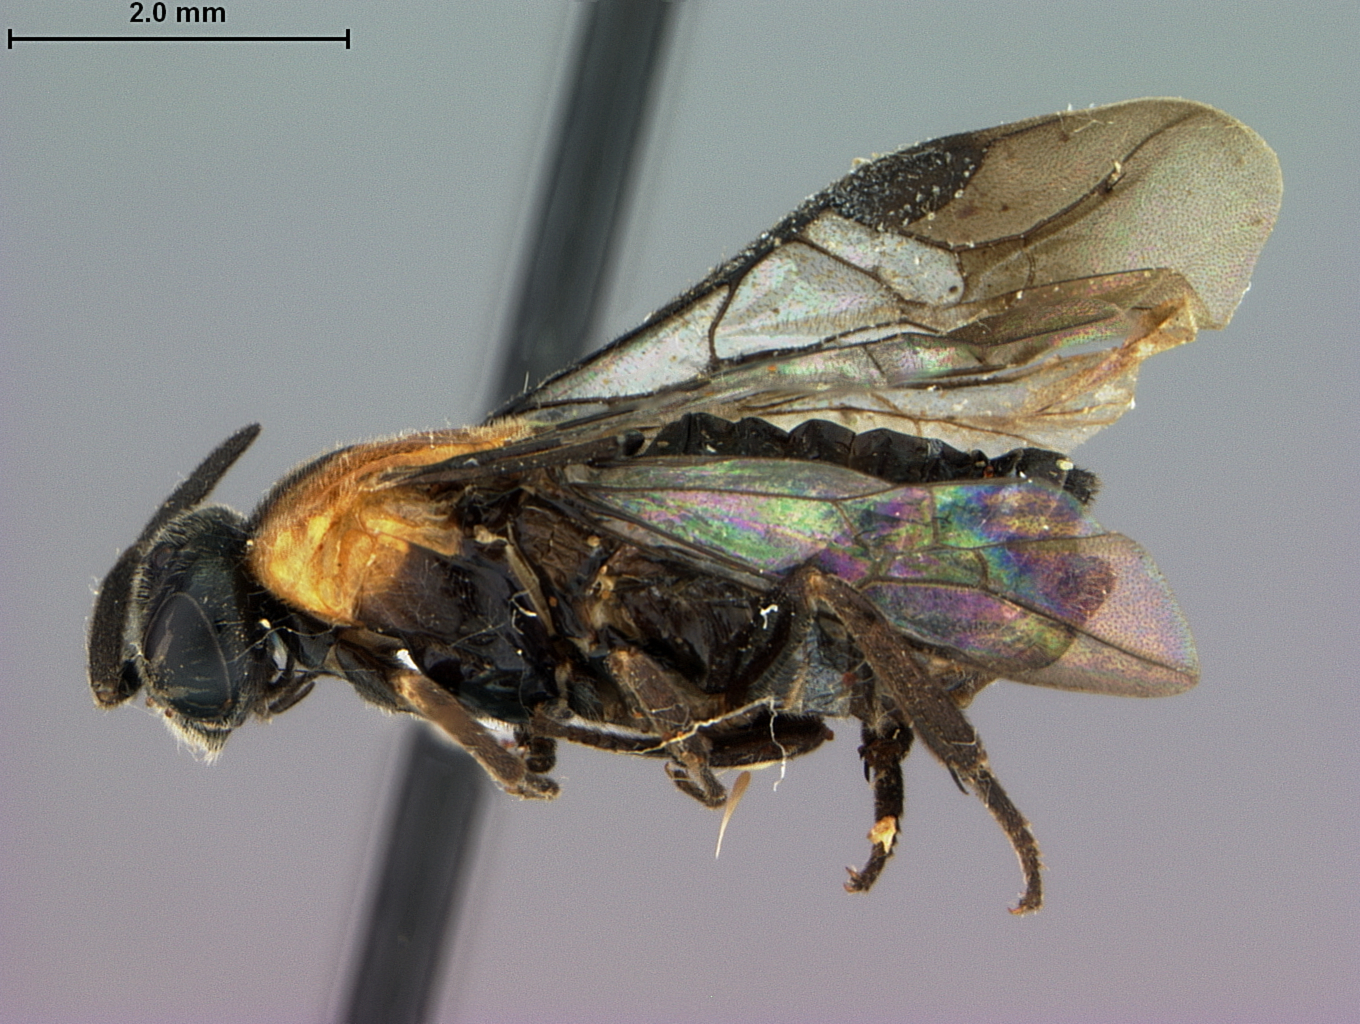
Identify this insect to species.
Sphacophilus darus
